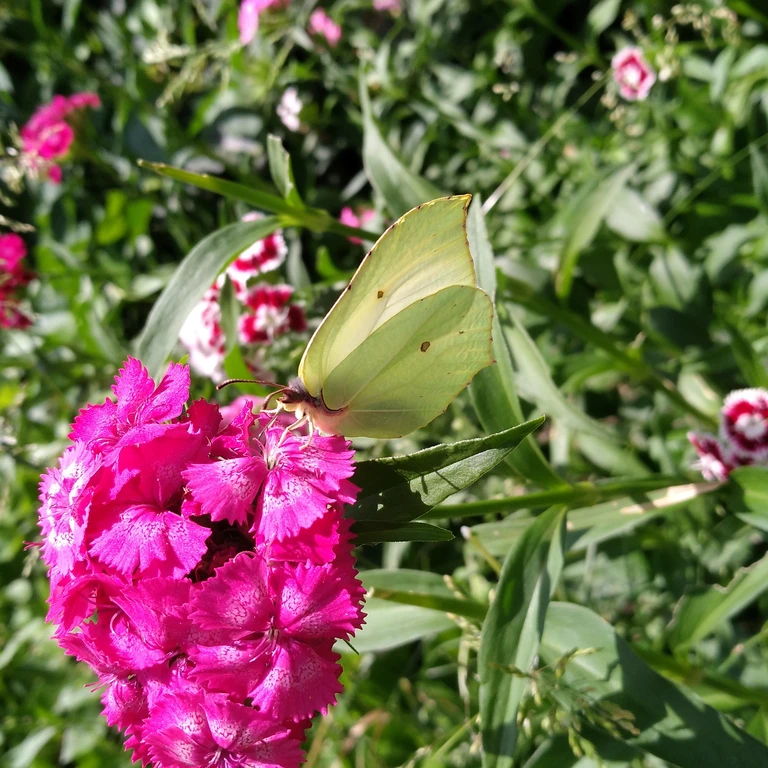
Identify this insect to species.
Gonepteryx rhamni
